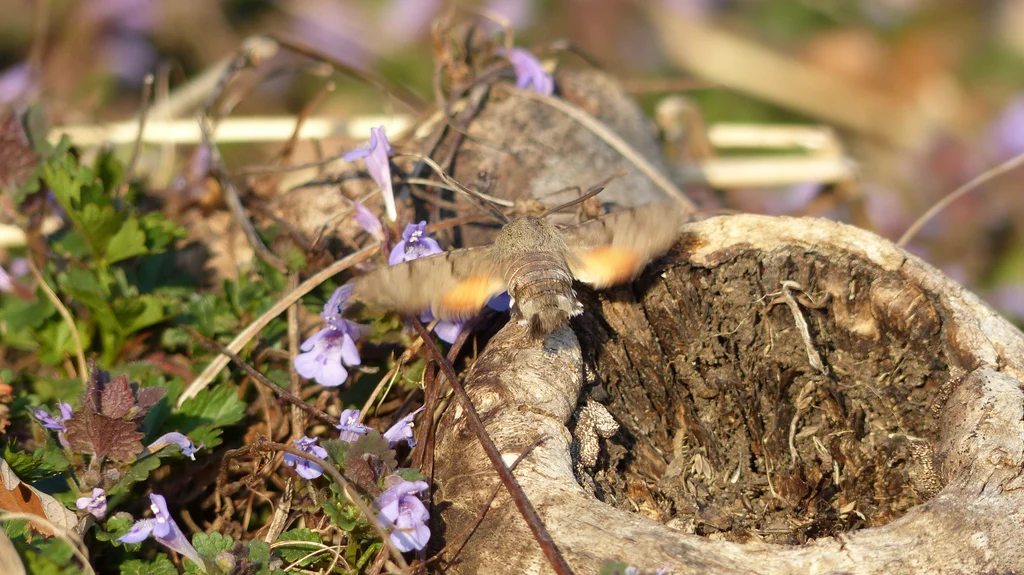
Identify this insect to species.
Macroglossum stellatarum
